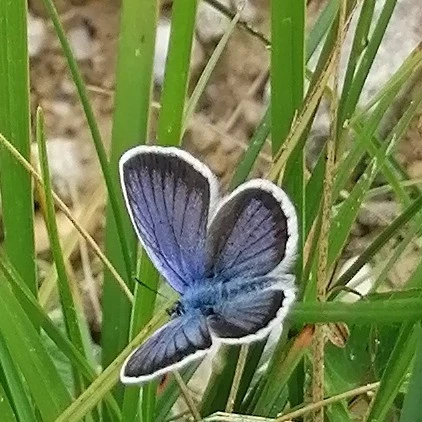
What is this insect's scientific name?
Plebejus argus
